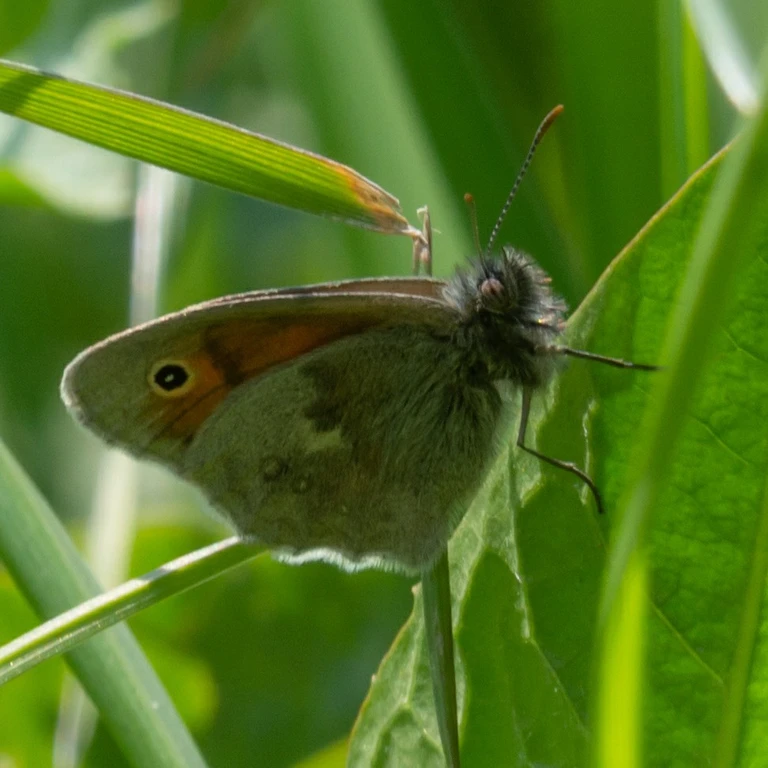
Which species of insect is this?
Coenonympha pamphilus
